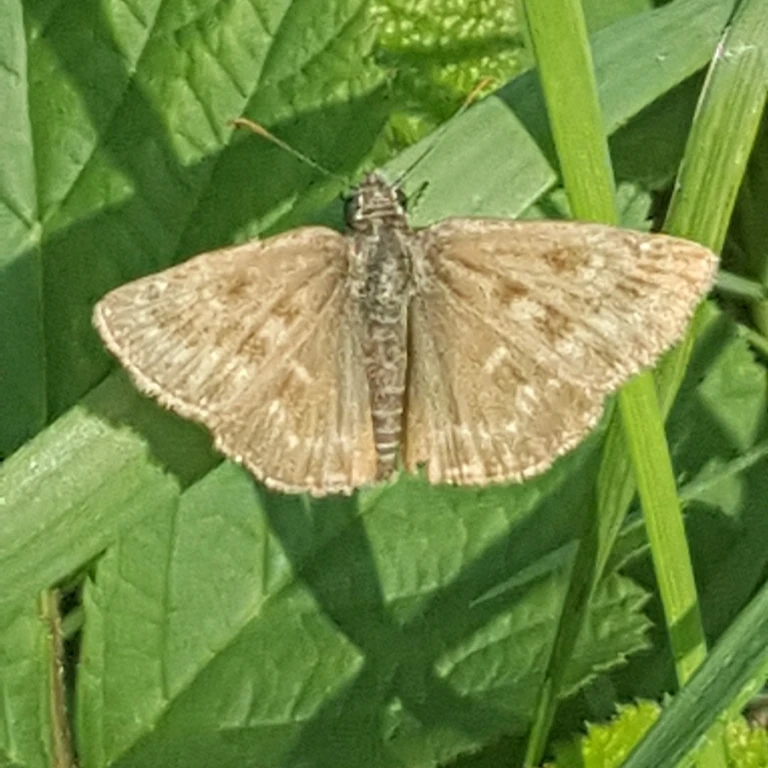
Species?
Erynnis tages
